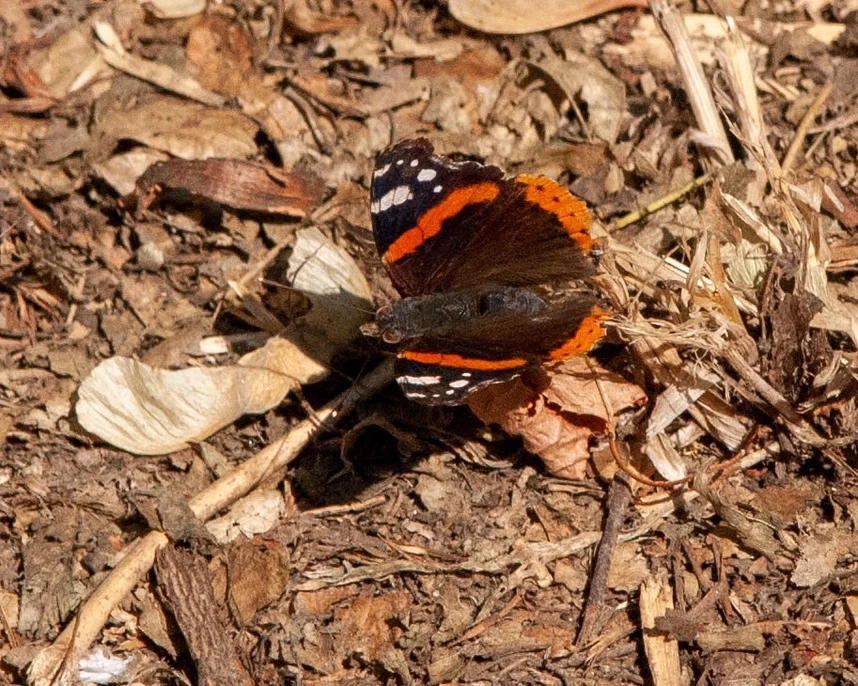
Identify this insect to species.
Vanessa atalanta
